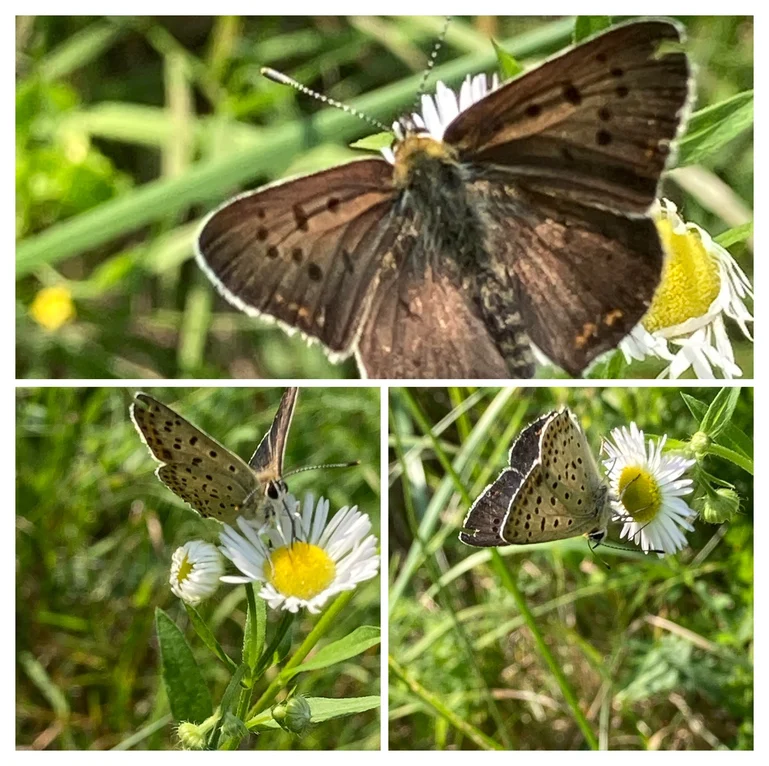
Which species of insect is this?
Lycaena tityrus (also Loweia tityrus)
